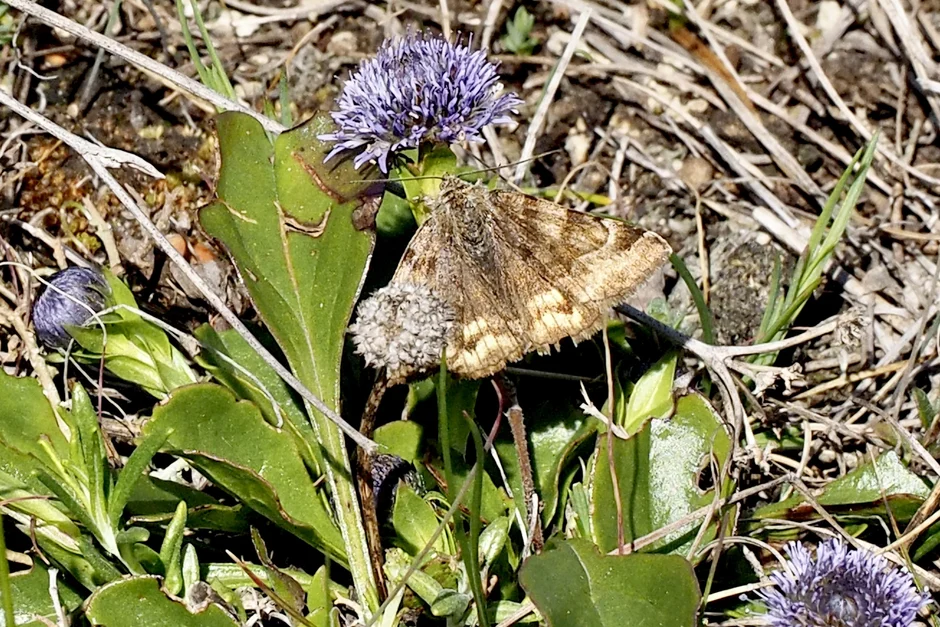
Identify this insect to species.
Euclidia glyphica
